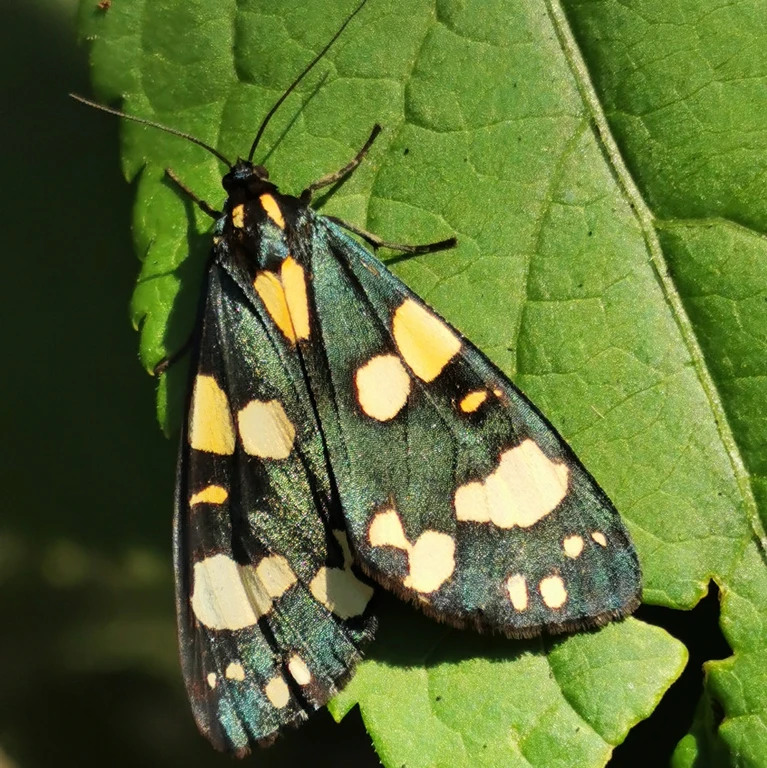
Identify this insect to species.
Callimorpha dominula
